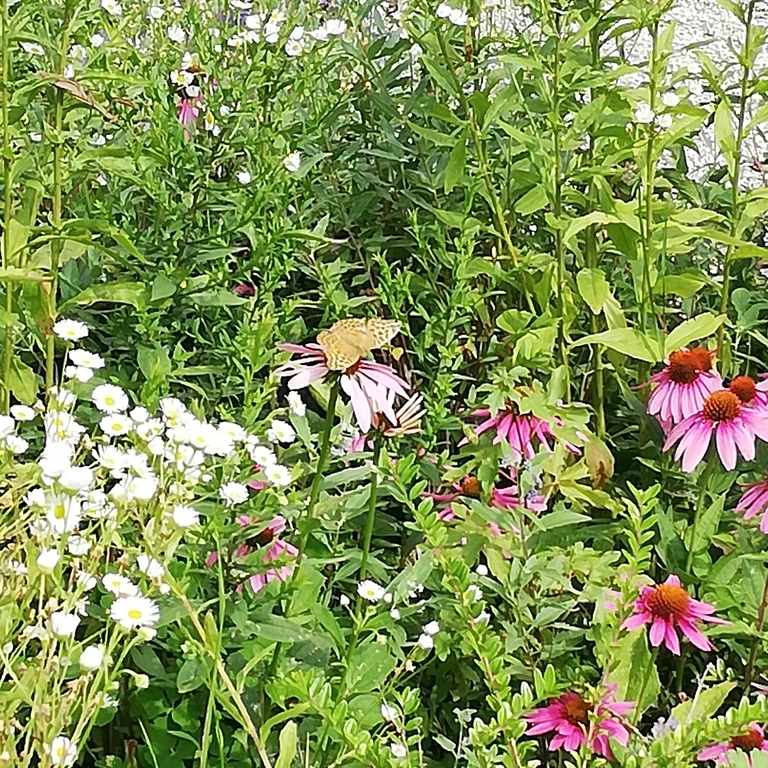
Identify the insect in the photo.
Argynnis paphia
